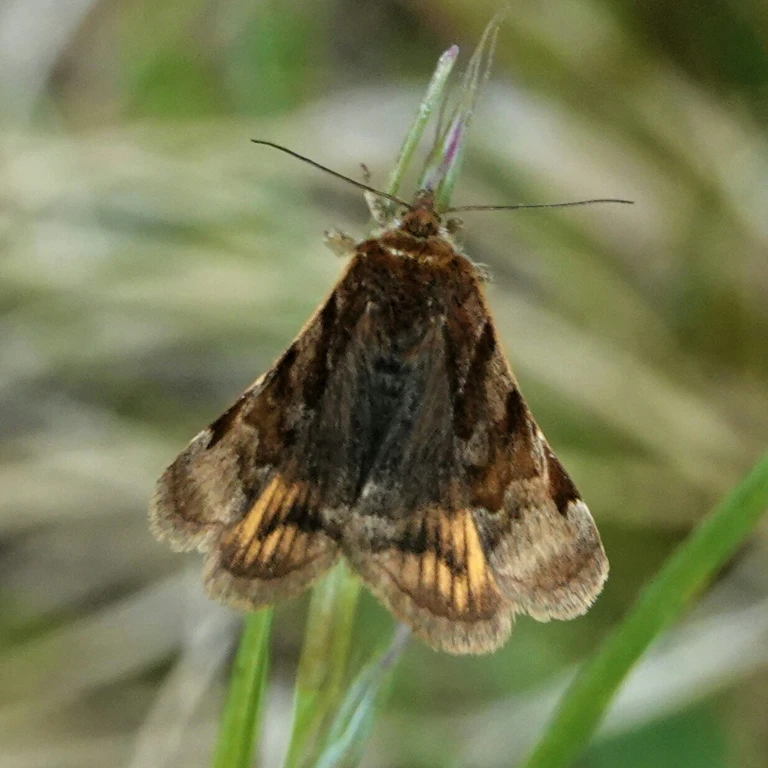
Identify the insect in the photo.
Euclidia glyphica
